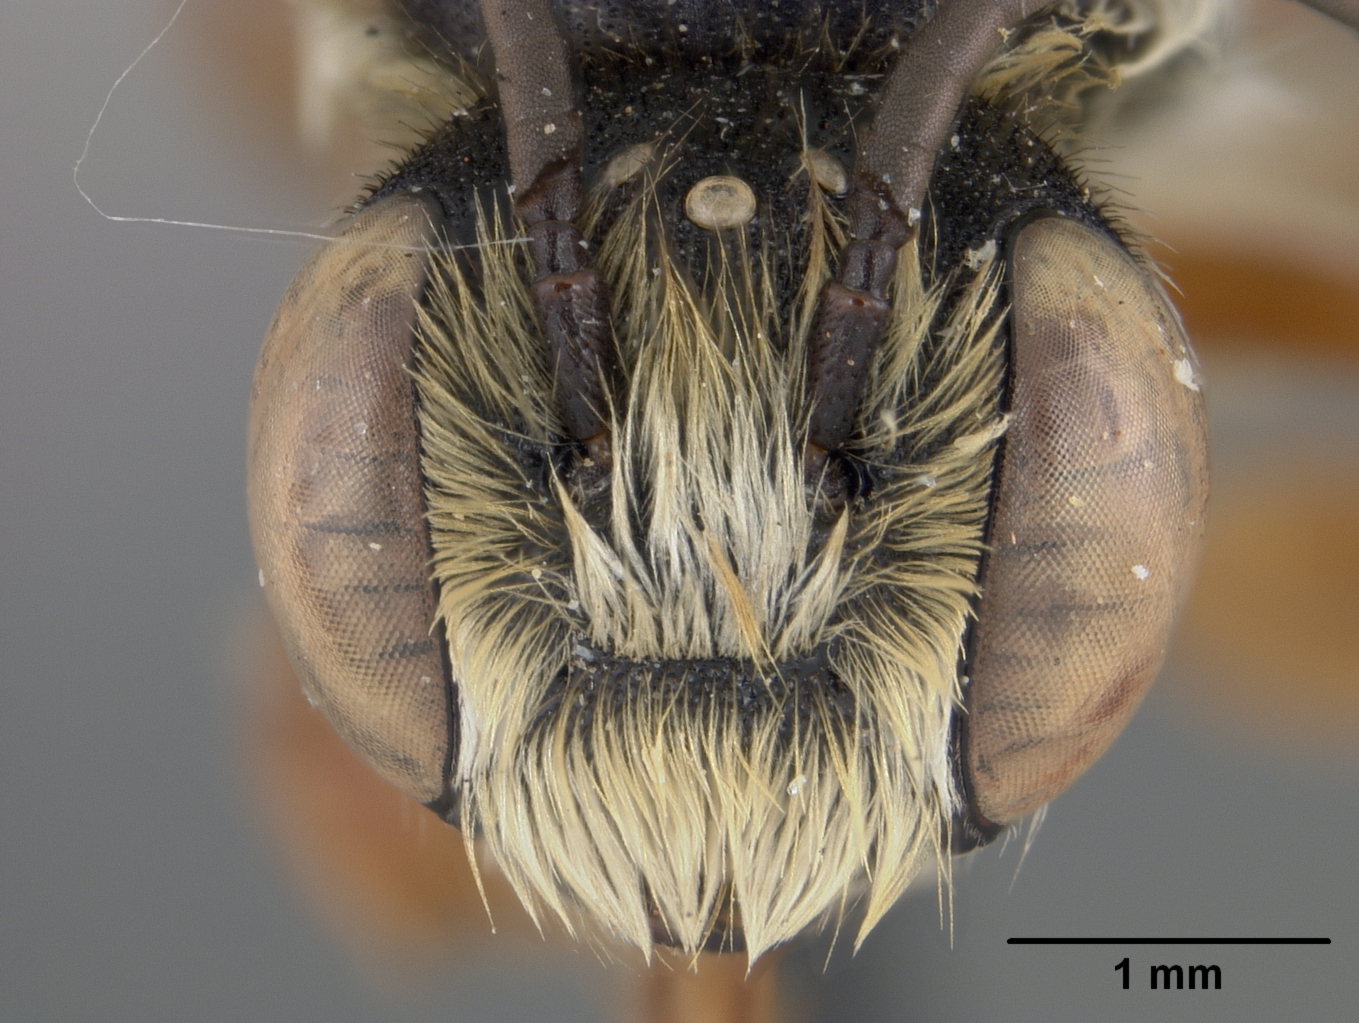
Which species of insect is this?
Megachile polyodonta
